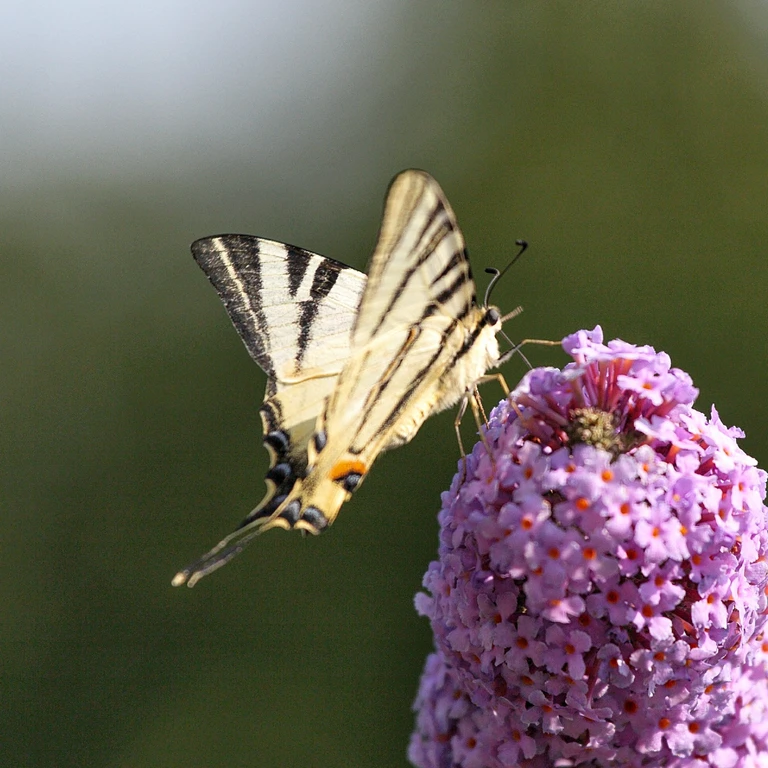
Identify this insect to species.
Iphiclides podalirius
